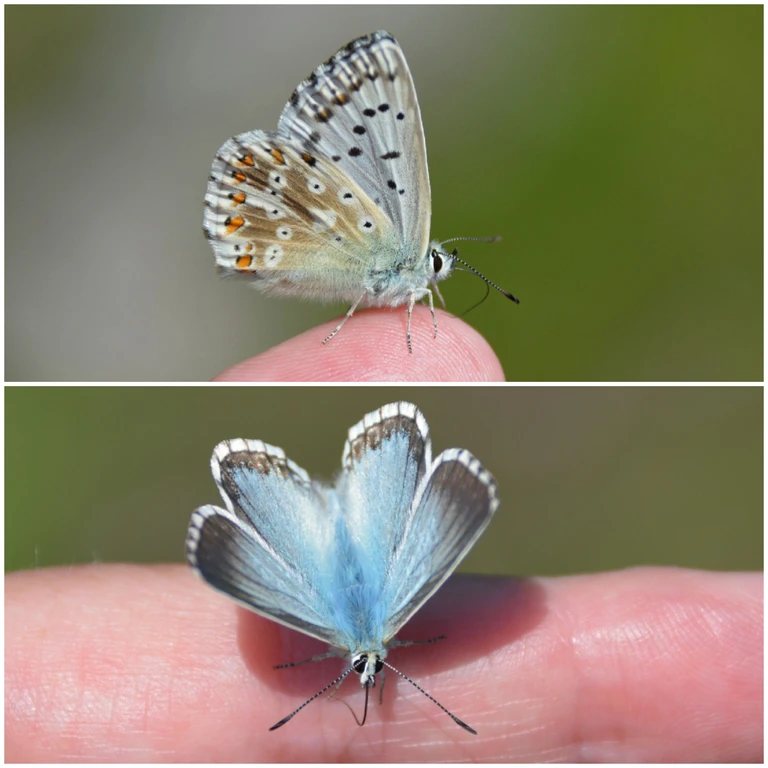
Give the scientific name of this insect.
Lysandra coridon
